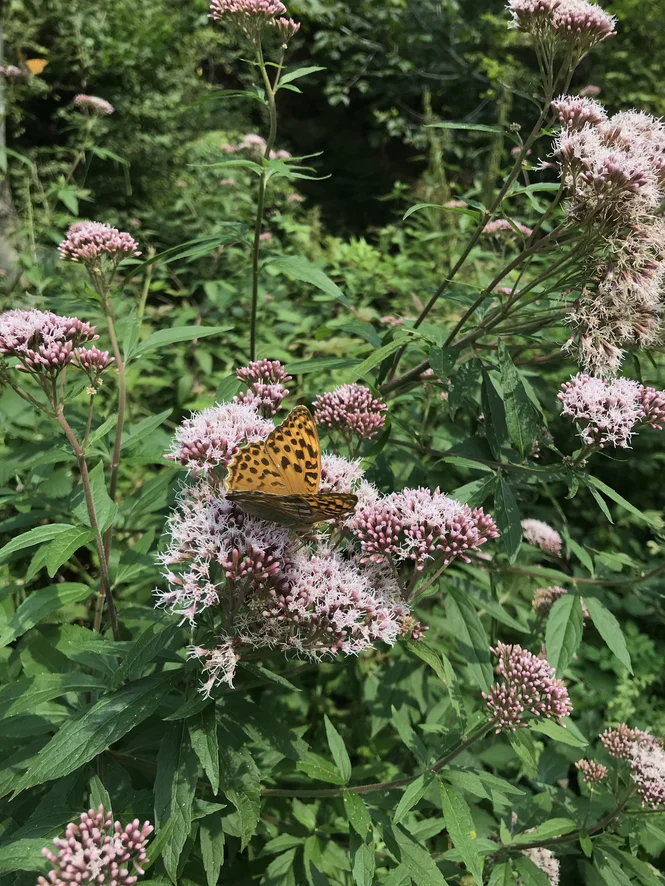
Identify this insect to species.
Argynnis paphia
